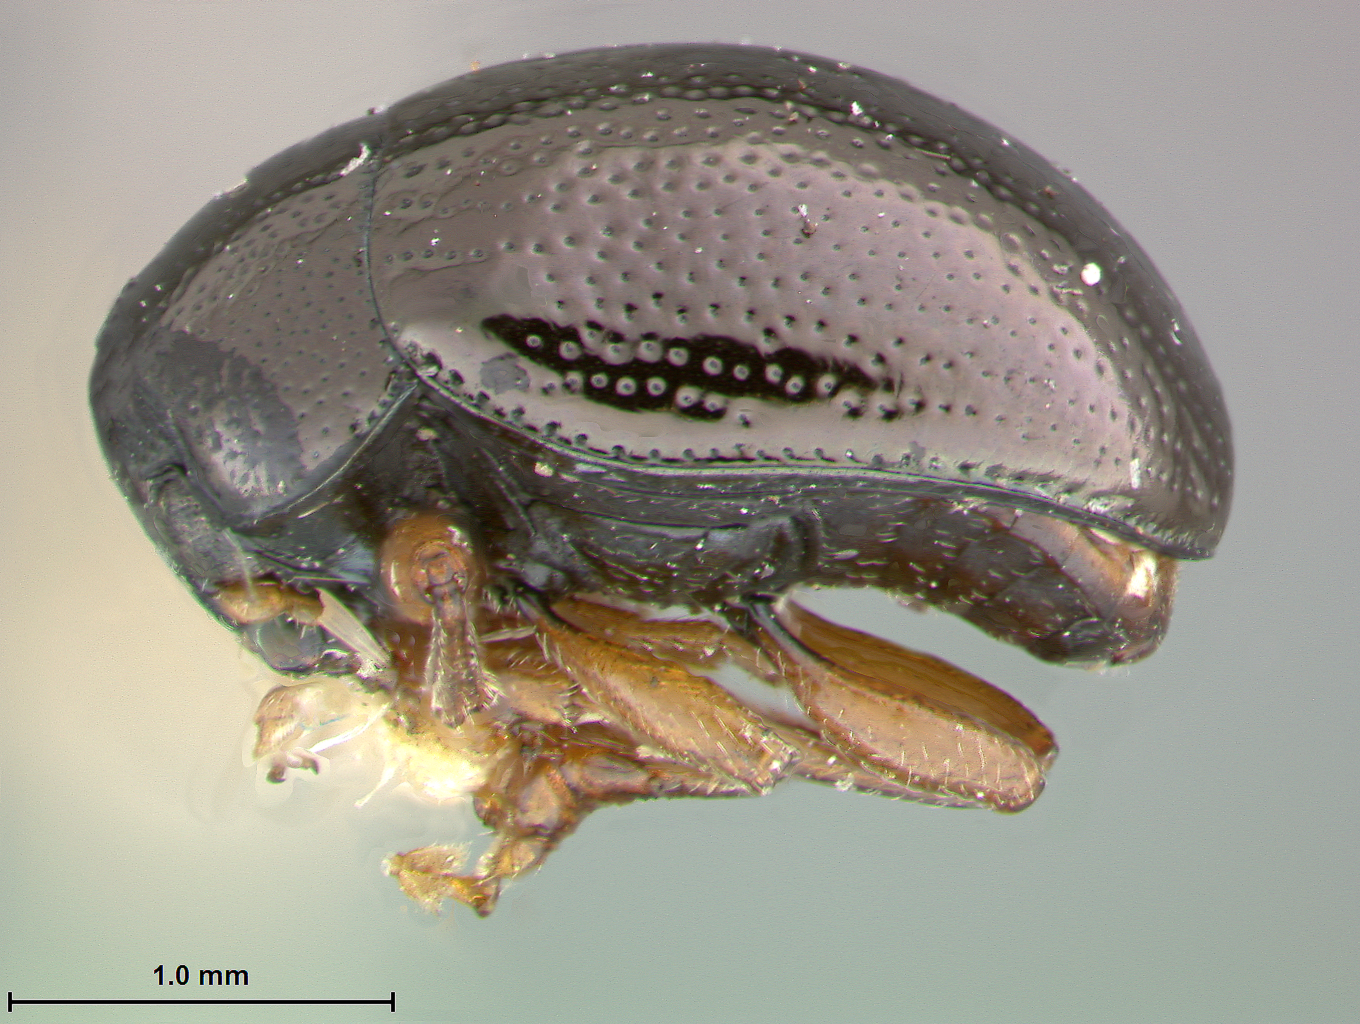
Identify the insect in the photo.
Chrysodina varipunctata
